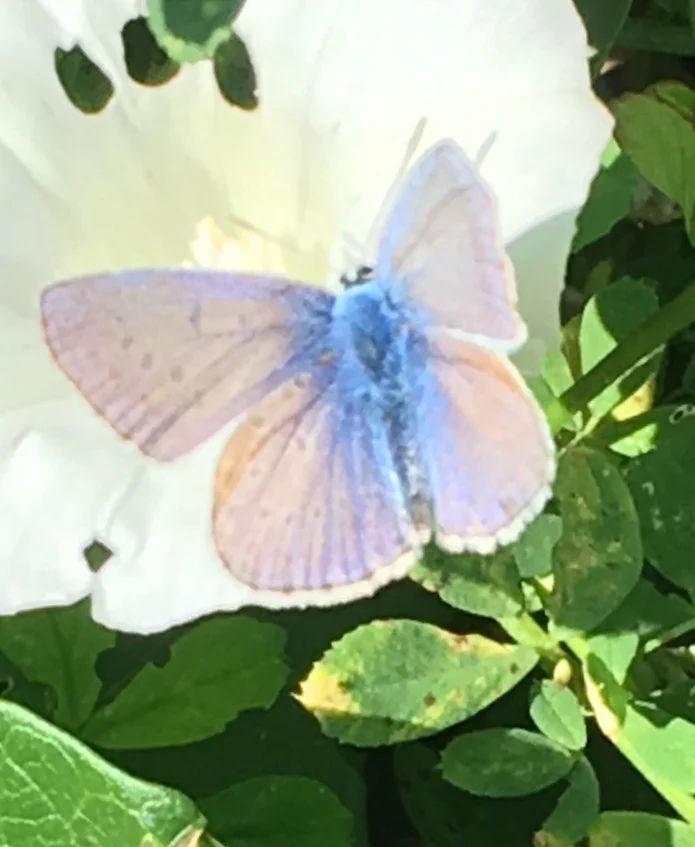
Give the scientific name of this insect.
Polyommatus icarus
